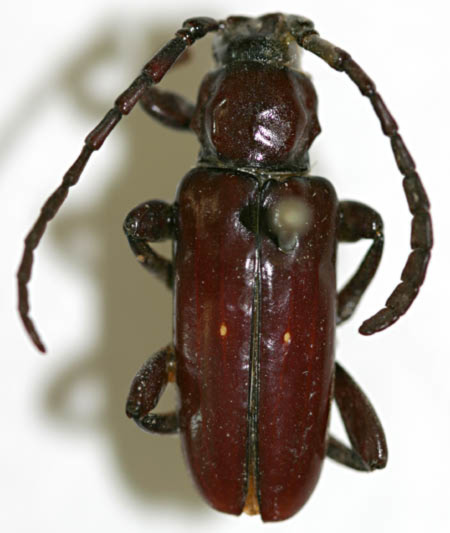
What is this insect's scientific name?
Palaeotrachyderes laticornis
